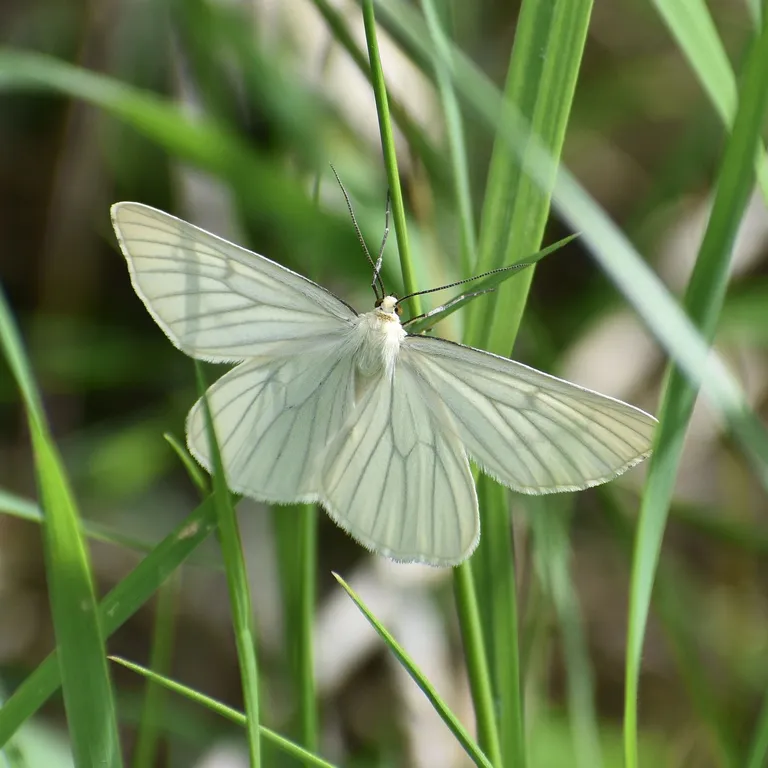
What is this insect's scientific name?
Siona lineata
